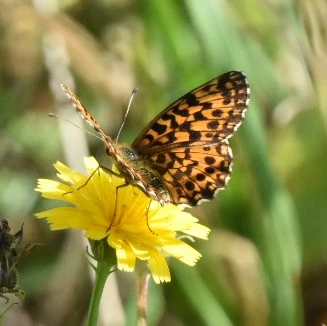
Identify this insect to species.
Boloria dia
